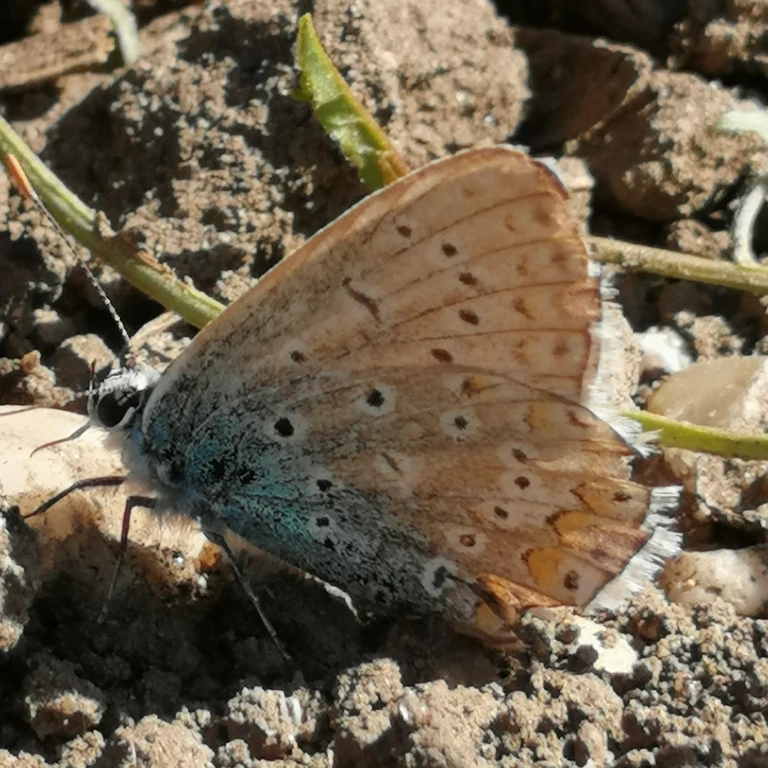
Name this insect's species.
Polyommatus icarus
